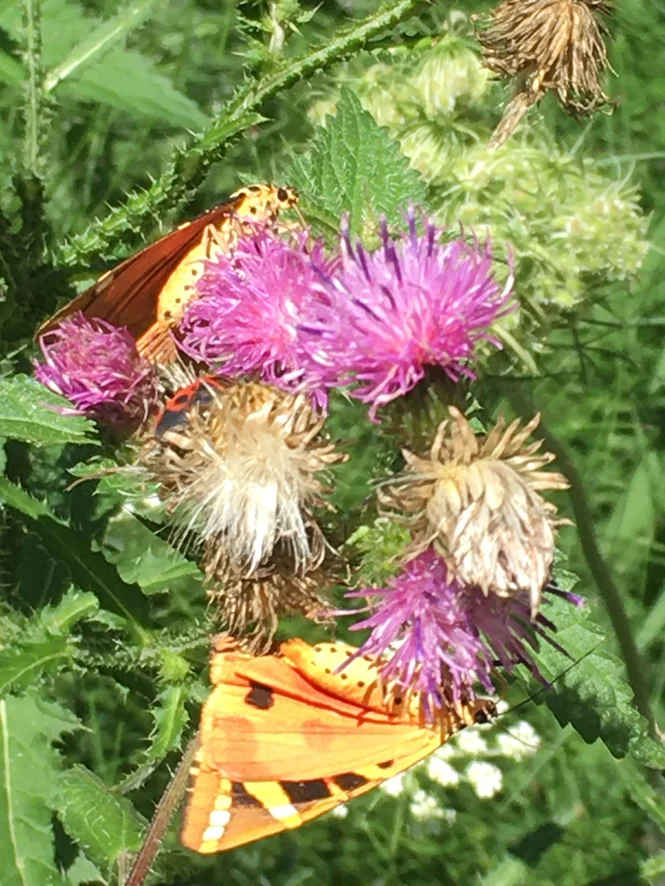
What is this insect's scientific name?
Euplagia quadripunctaria
